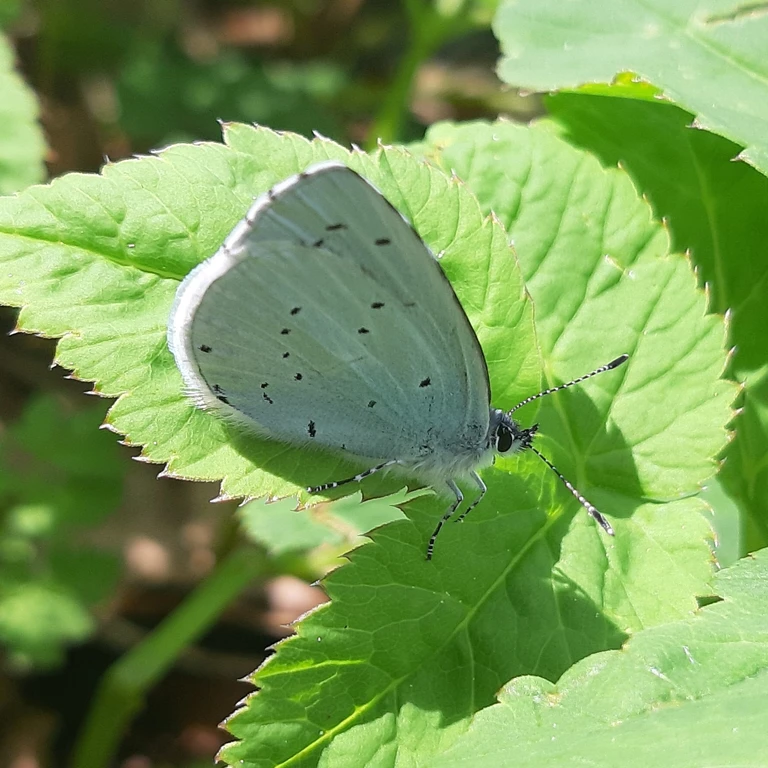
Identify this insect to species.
Celastrina argiolus
